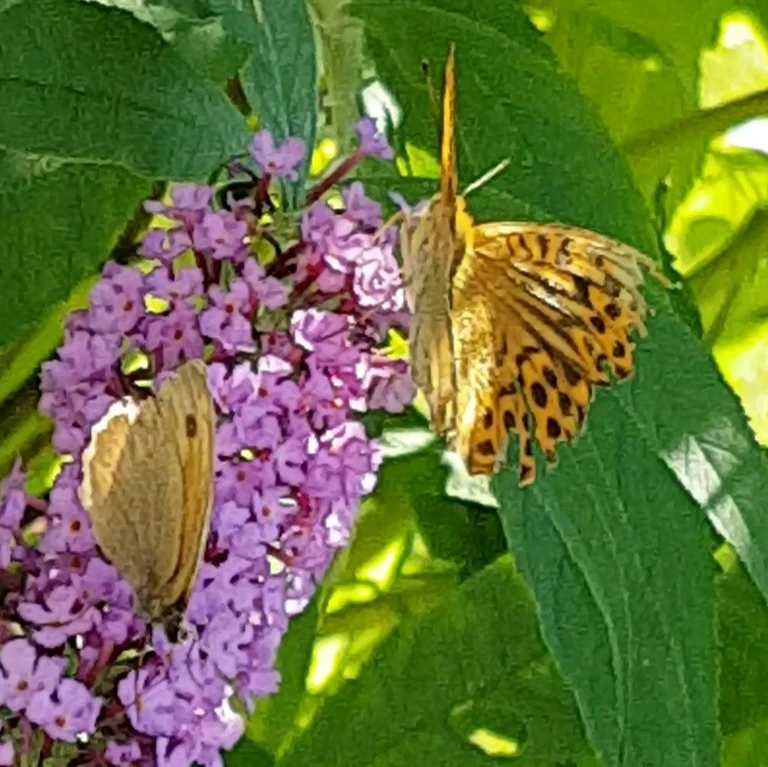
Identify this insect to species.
Argynnis paphia
